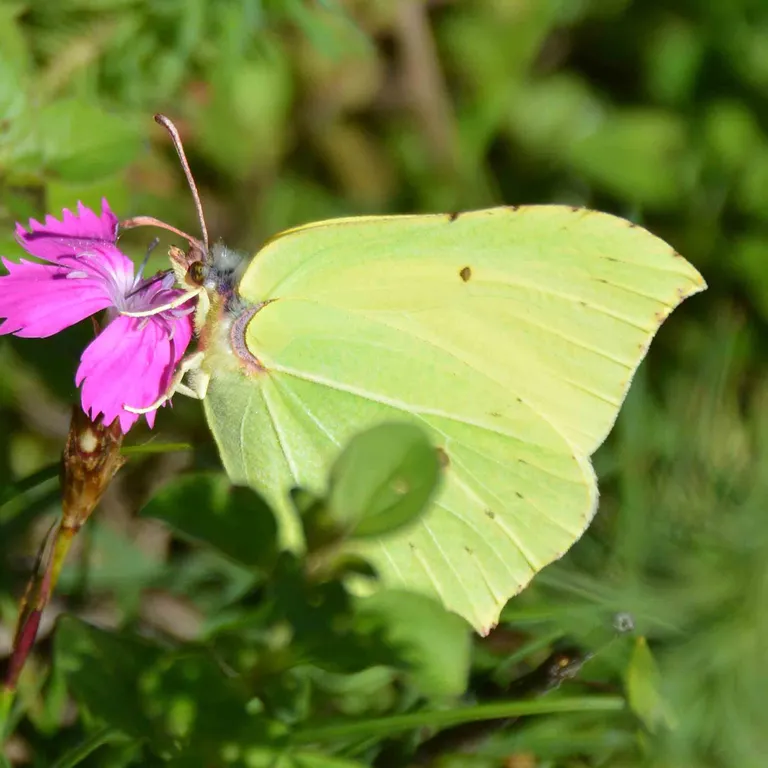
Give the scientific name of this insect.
Gonepteryx rhamni
